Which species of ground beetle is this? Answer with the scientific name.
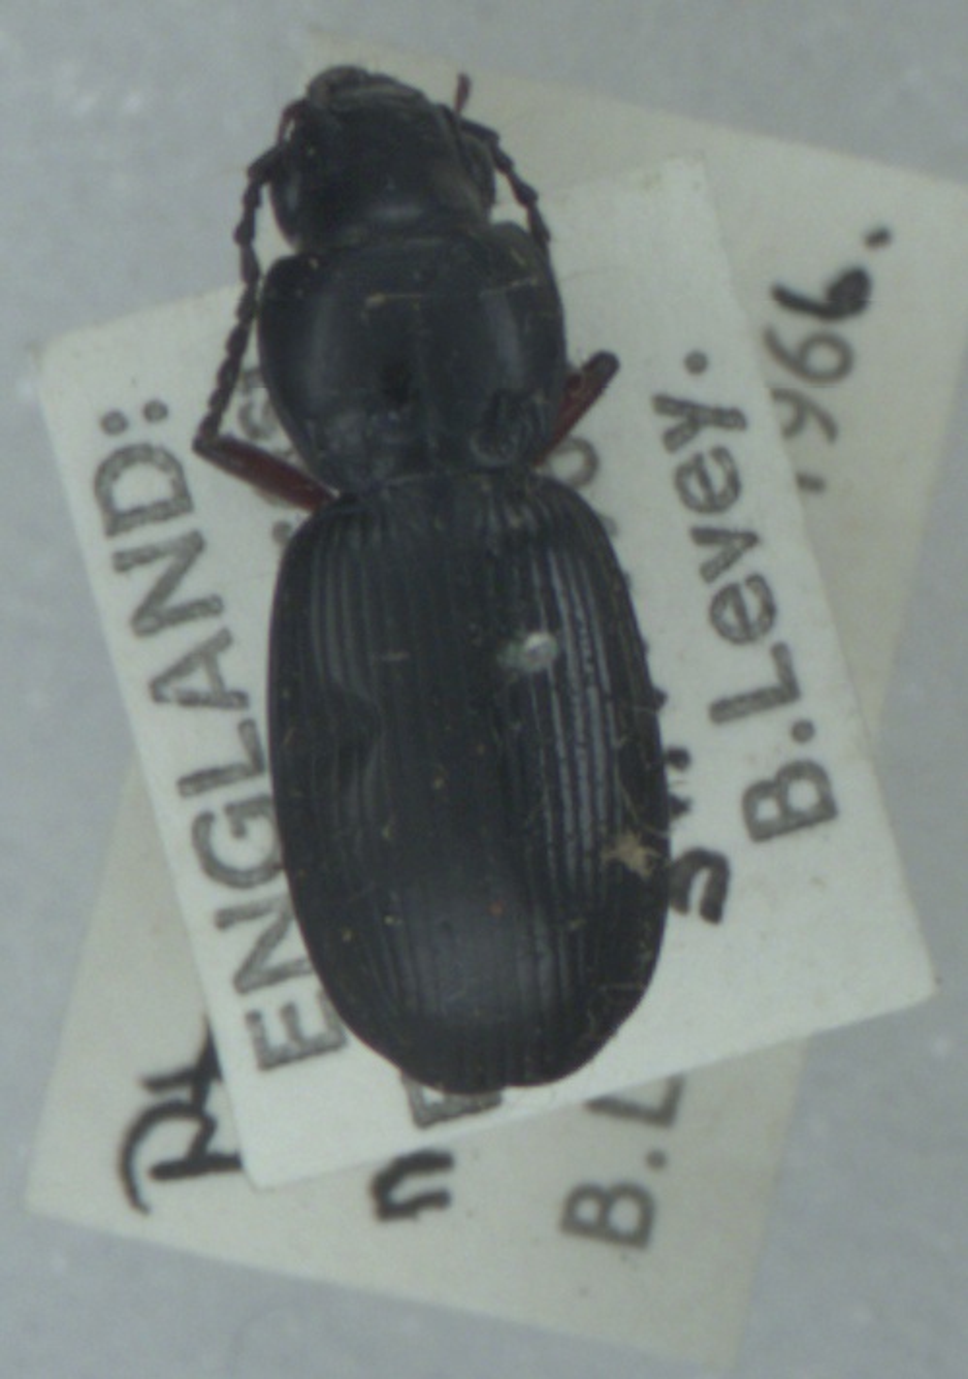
Pterostichus madidus
